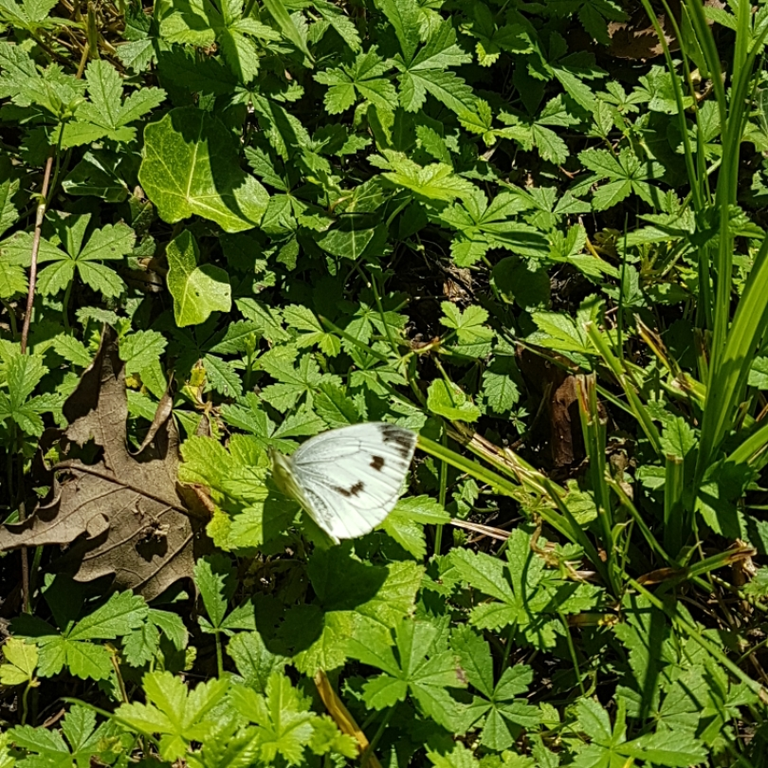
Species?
Pieris napi
